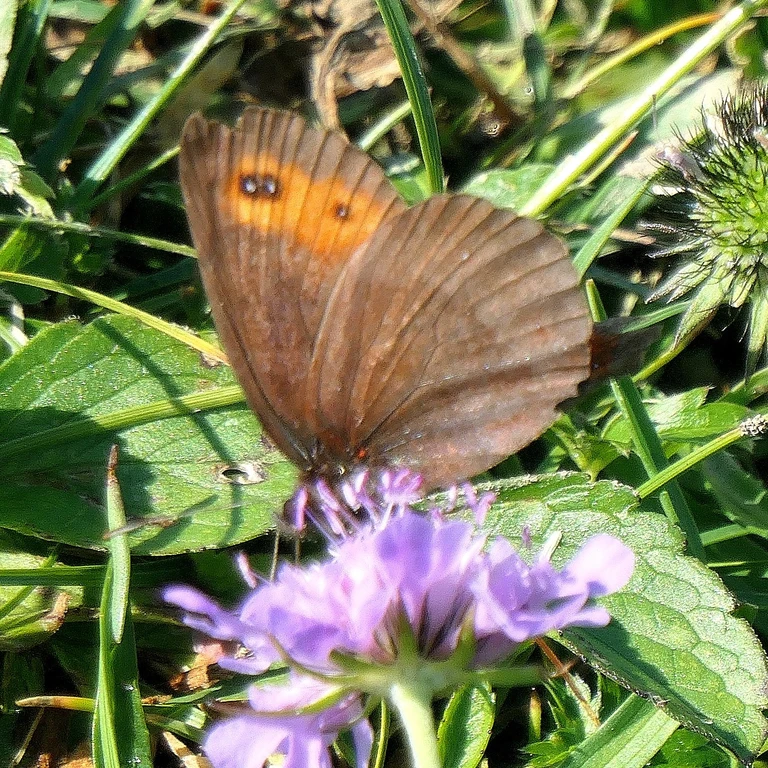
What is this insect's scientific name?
Erebia aethiops
